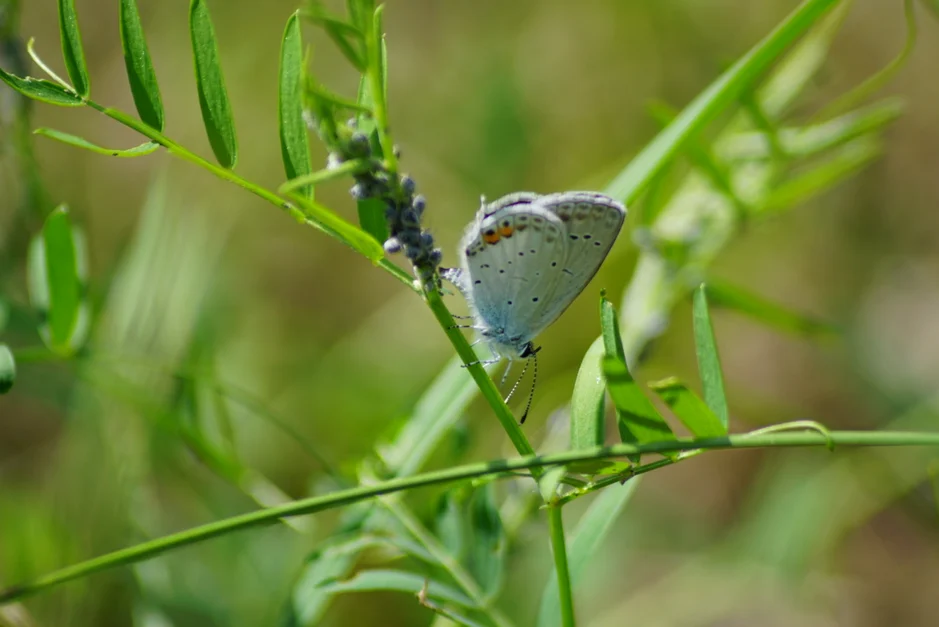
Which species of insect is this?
Cupido argiades (also Elkalyce argiades)
